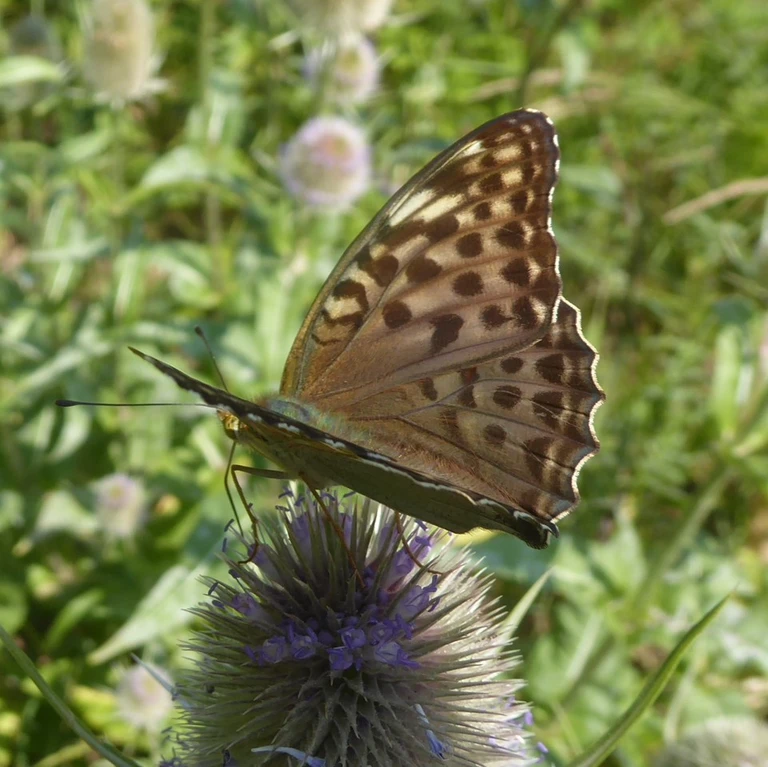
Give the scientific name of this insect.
Argynnis paphia
